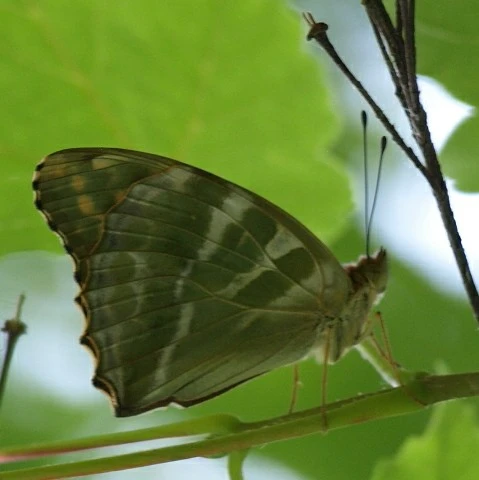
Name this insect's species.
Argynnis paphia
